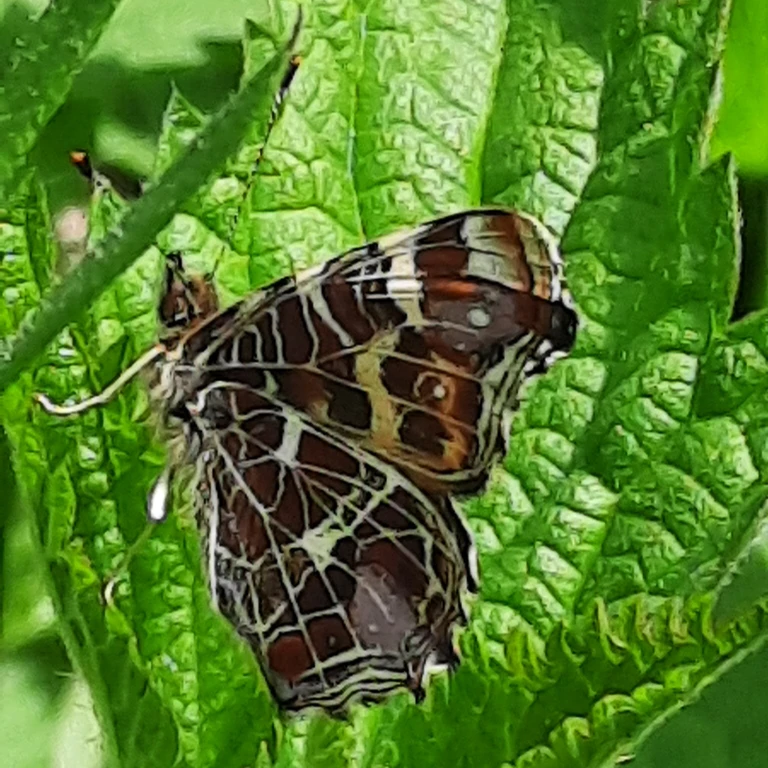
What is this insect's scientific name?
Araschnia levana
